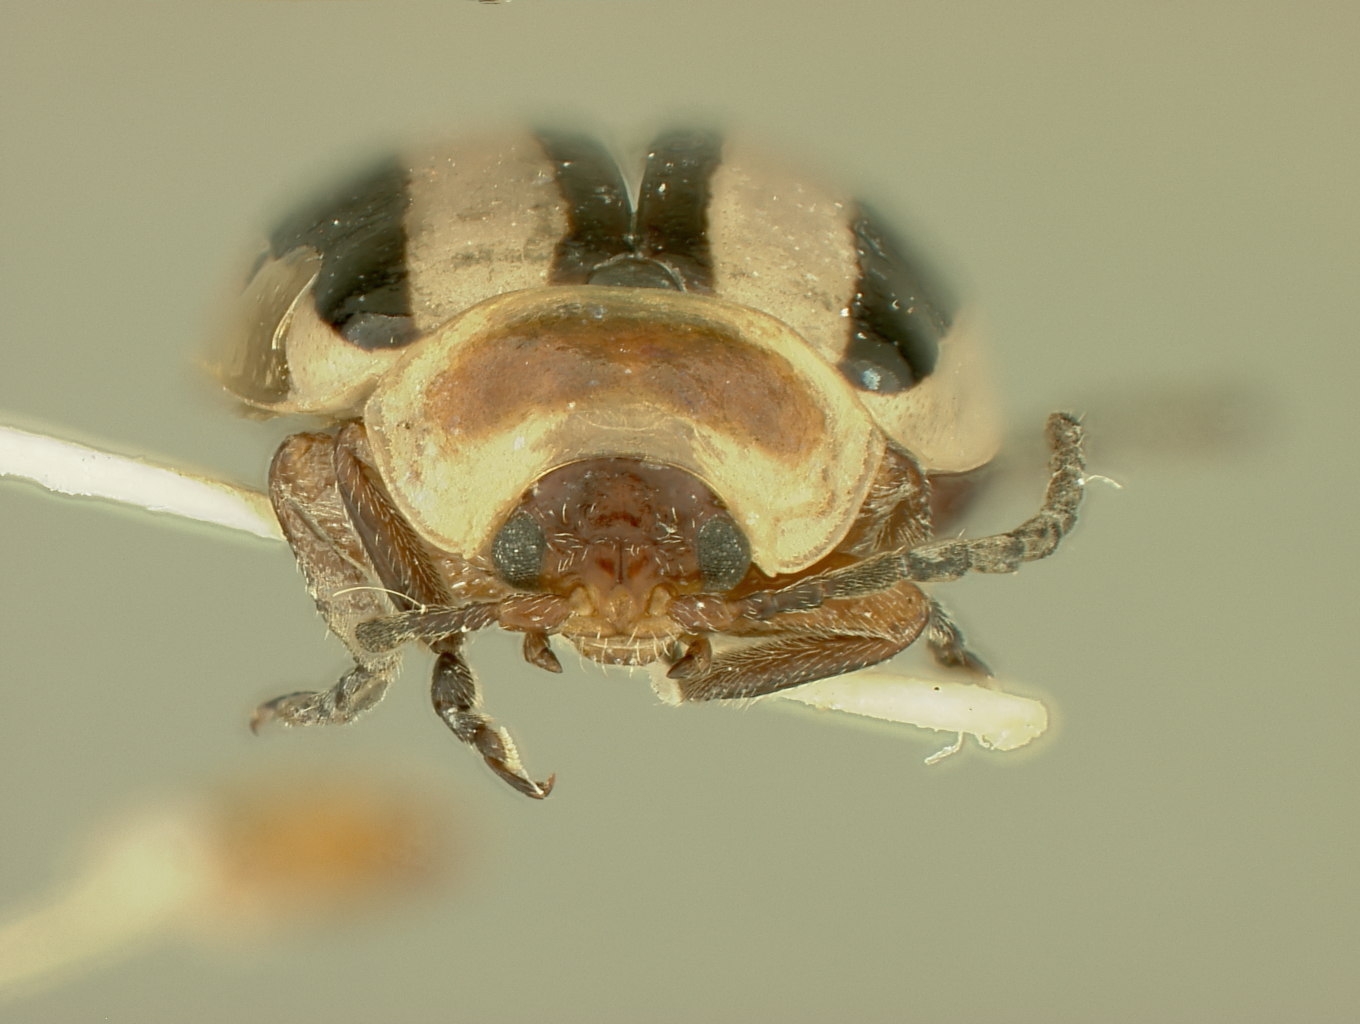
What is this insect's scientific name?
Oedionychus floridanus
